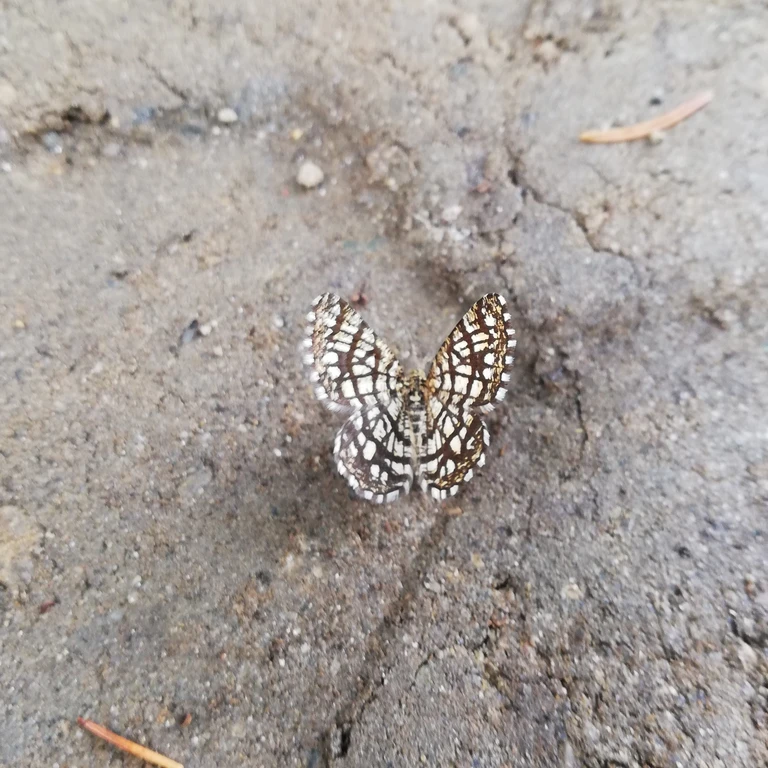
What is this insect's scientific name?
Chiasmia clathrata
